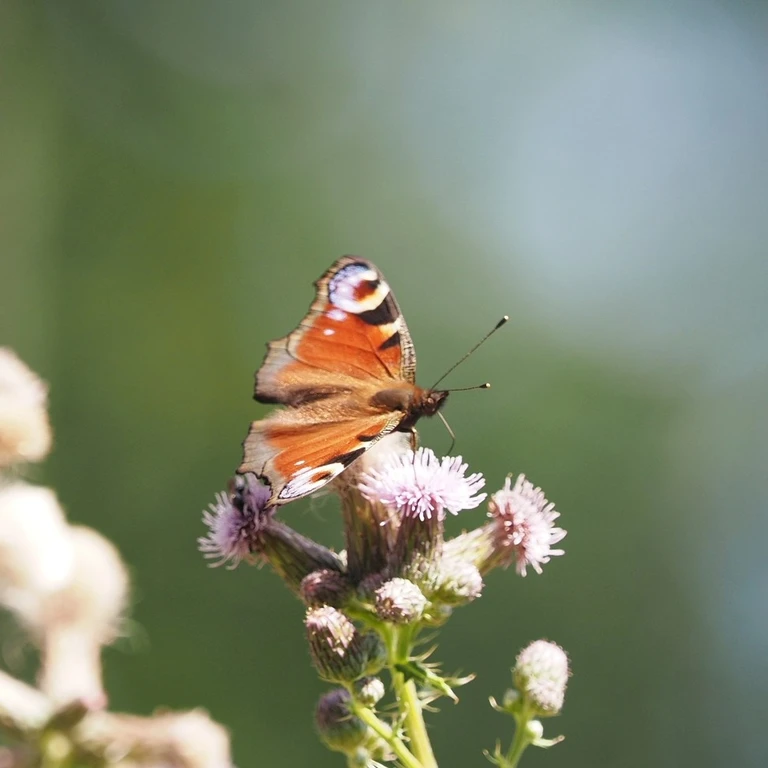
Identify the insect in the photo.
Aglais io
